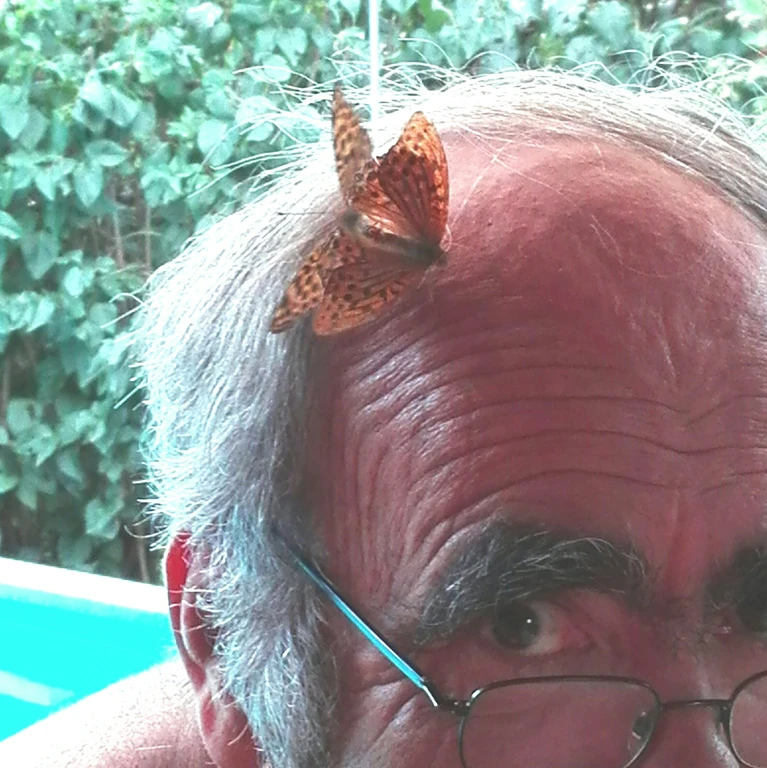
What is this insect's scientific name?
Argynnis paphia
